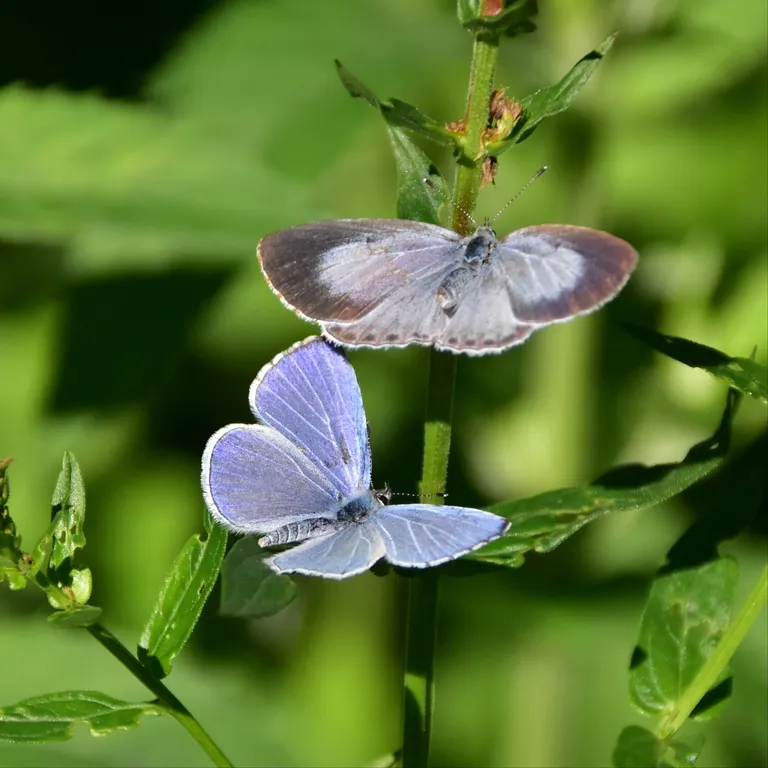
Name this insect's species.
Celastrina argiolus
